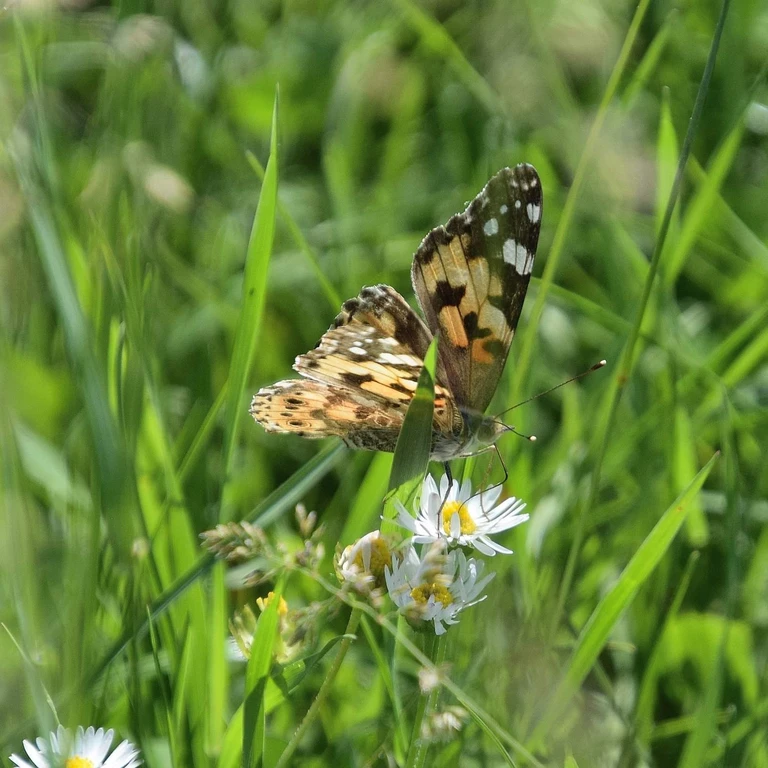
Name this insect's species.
Vanessa cardui
